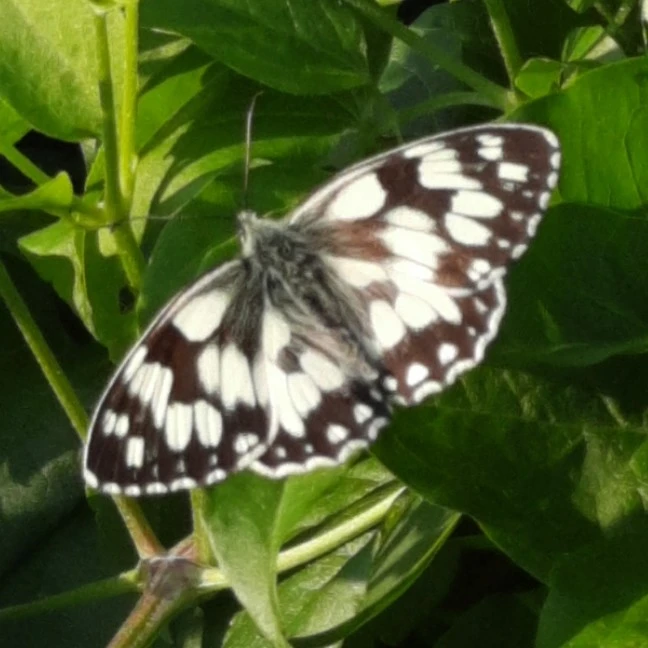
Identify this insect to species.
Melanargia galathea
